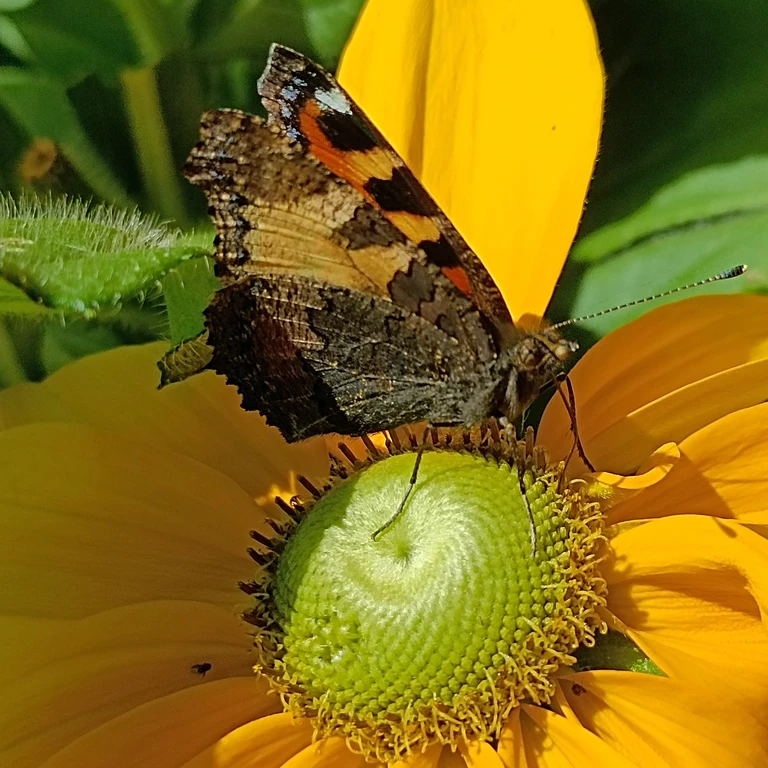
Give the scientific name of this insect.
Aglais urticae
